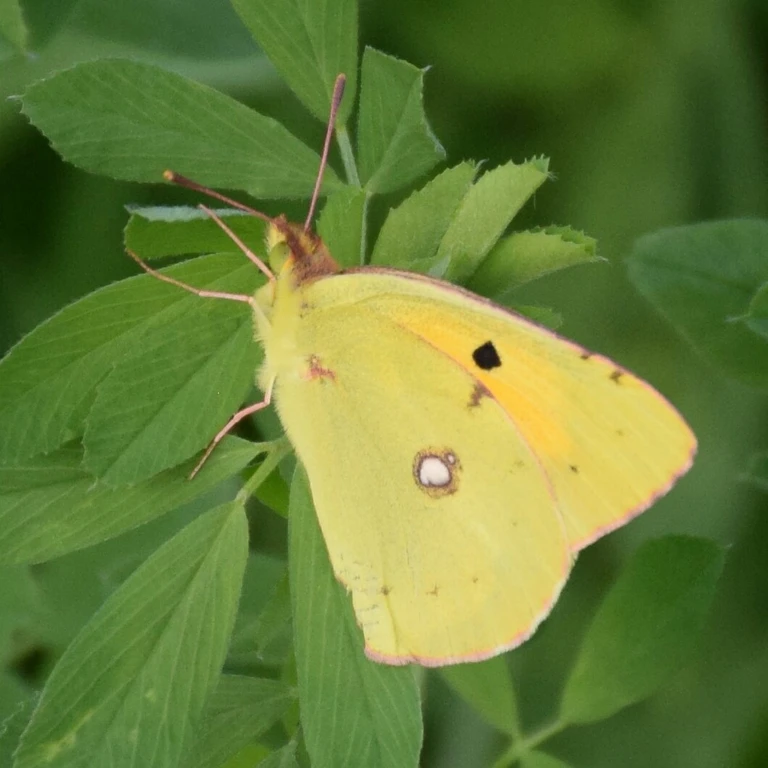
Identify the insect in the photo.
Colias croceus
